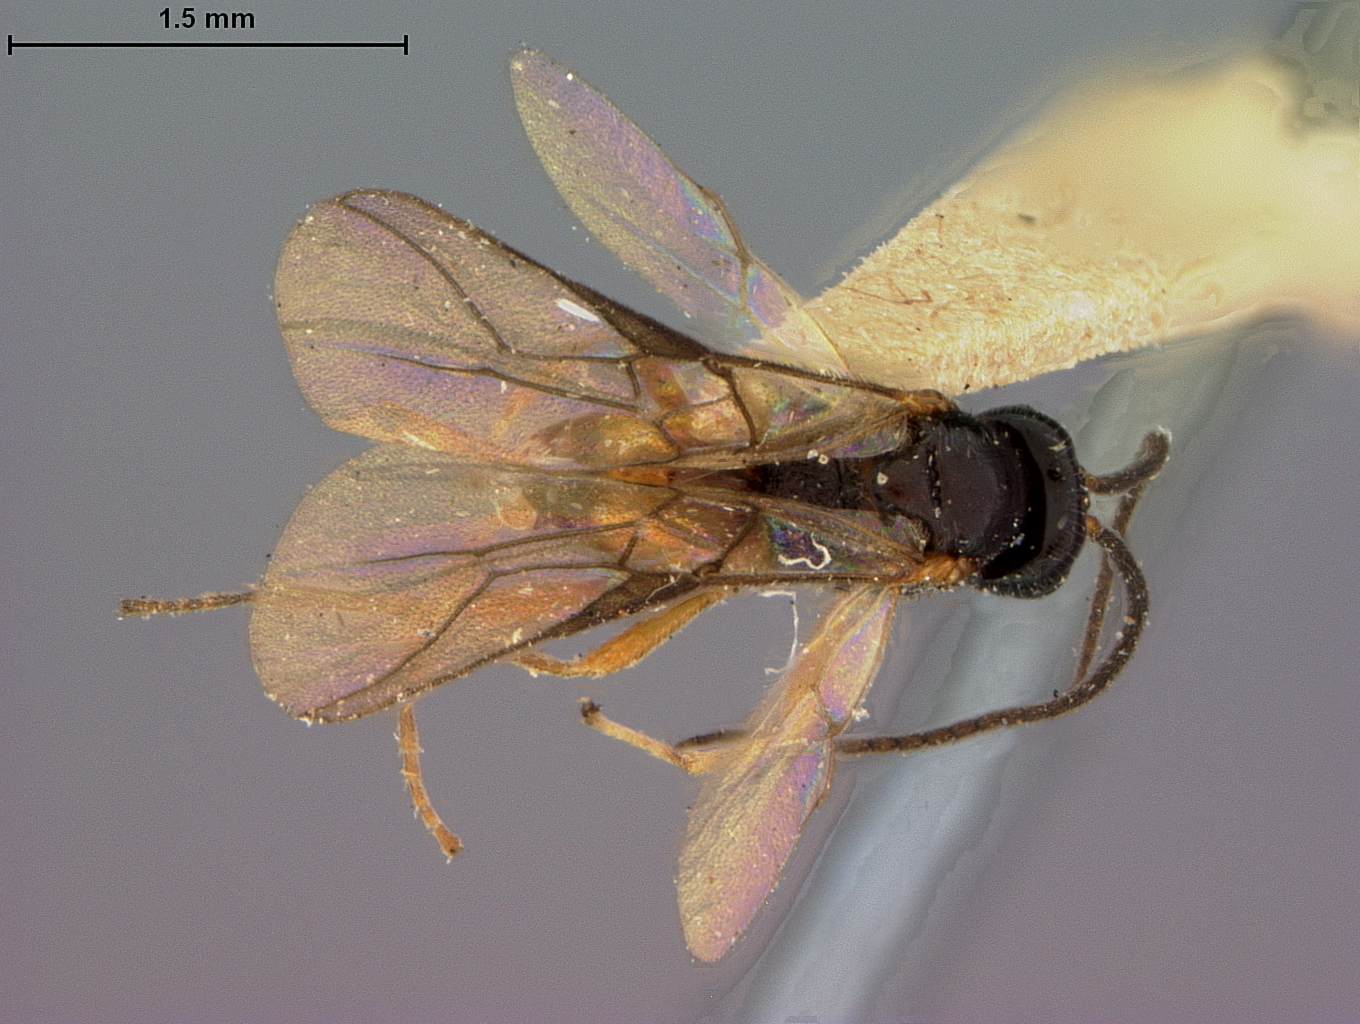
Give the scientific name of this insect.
Opius apicalis
